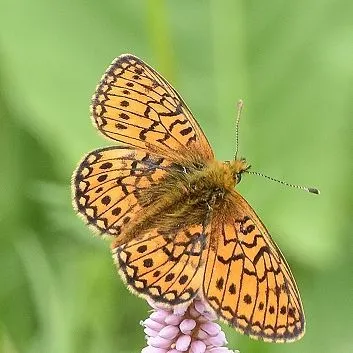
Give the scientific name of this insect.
Boloria eunomia
